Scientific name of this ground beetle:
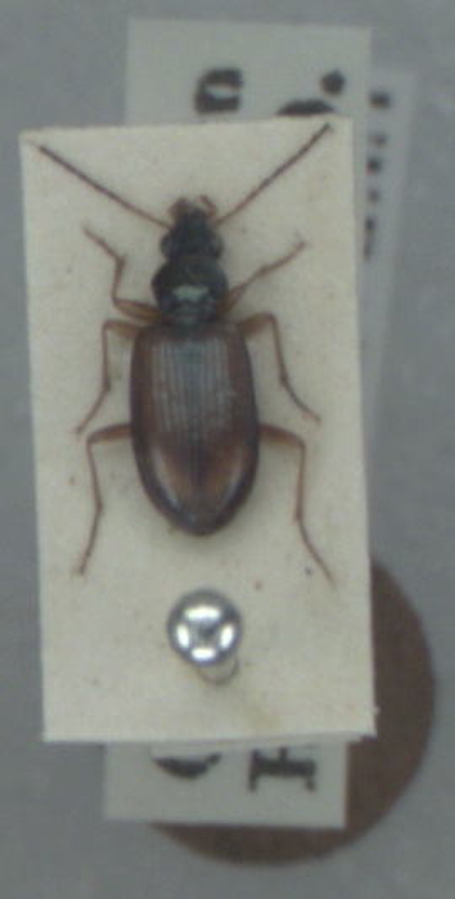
Bembidion testaceum
